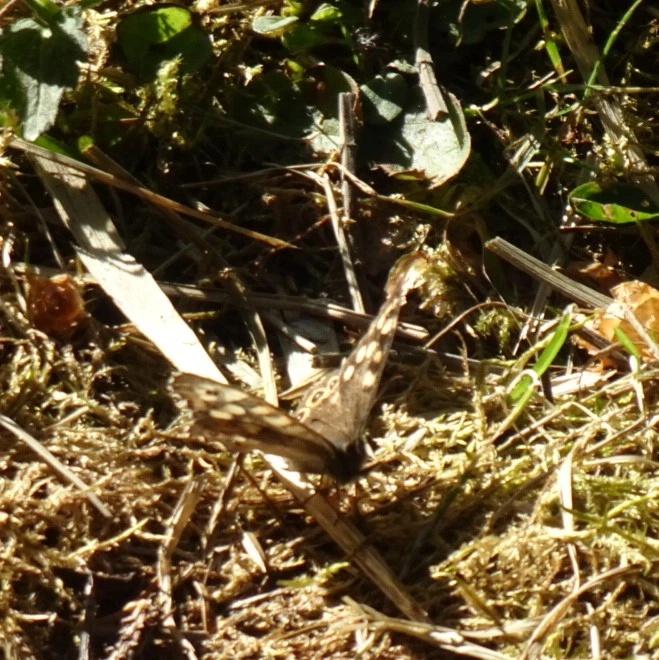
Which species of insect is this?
Pararge aegeria
